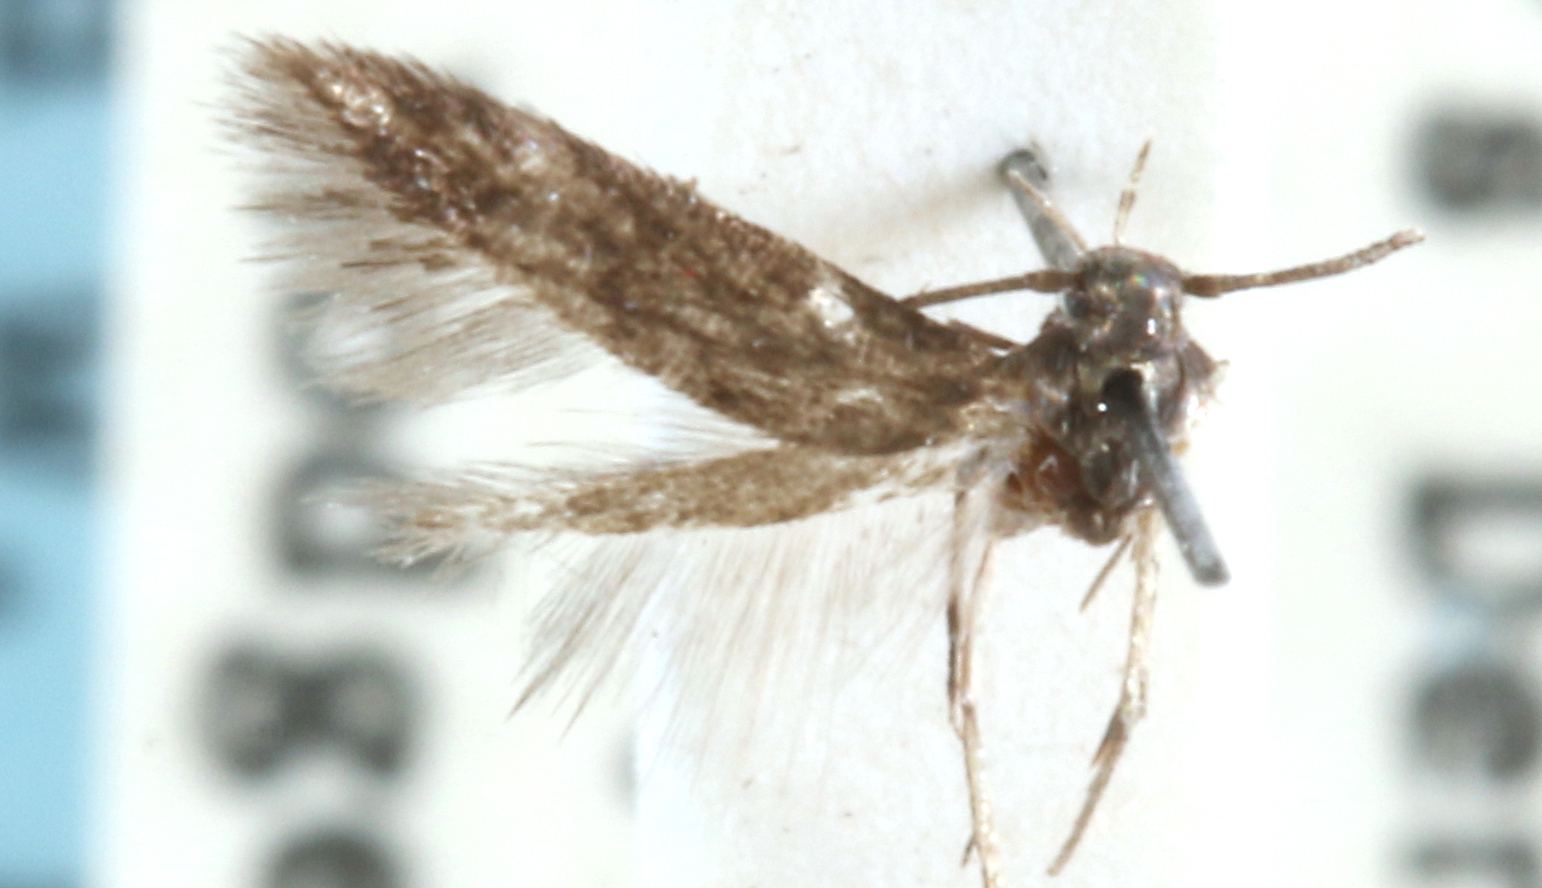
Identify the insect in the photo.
Teladoma habra
